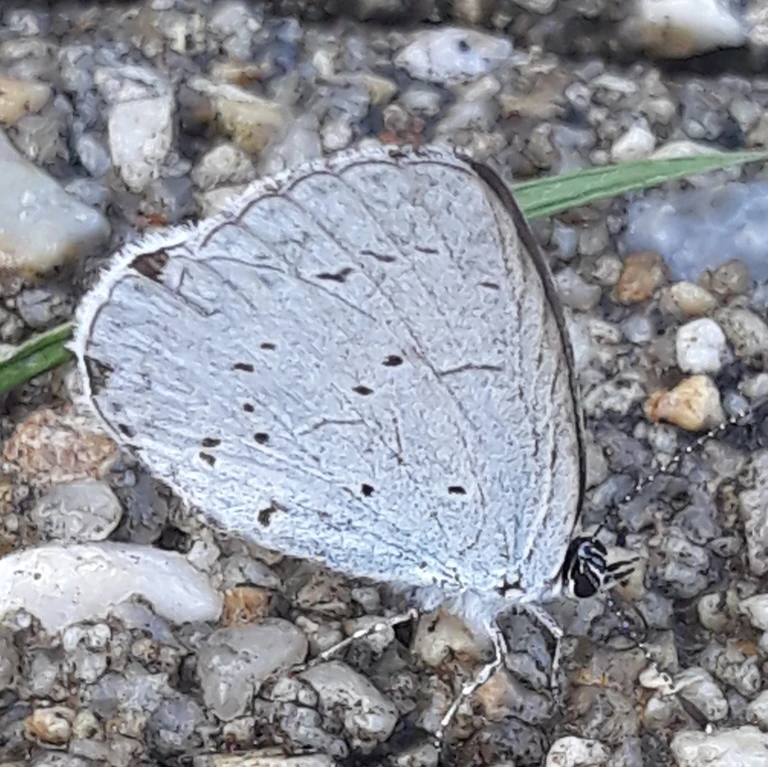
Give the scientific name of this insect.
Celastrina argiolus
